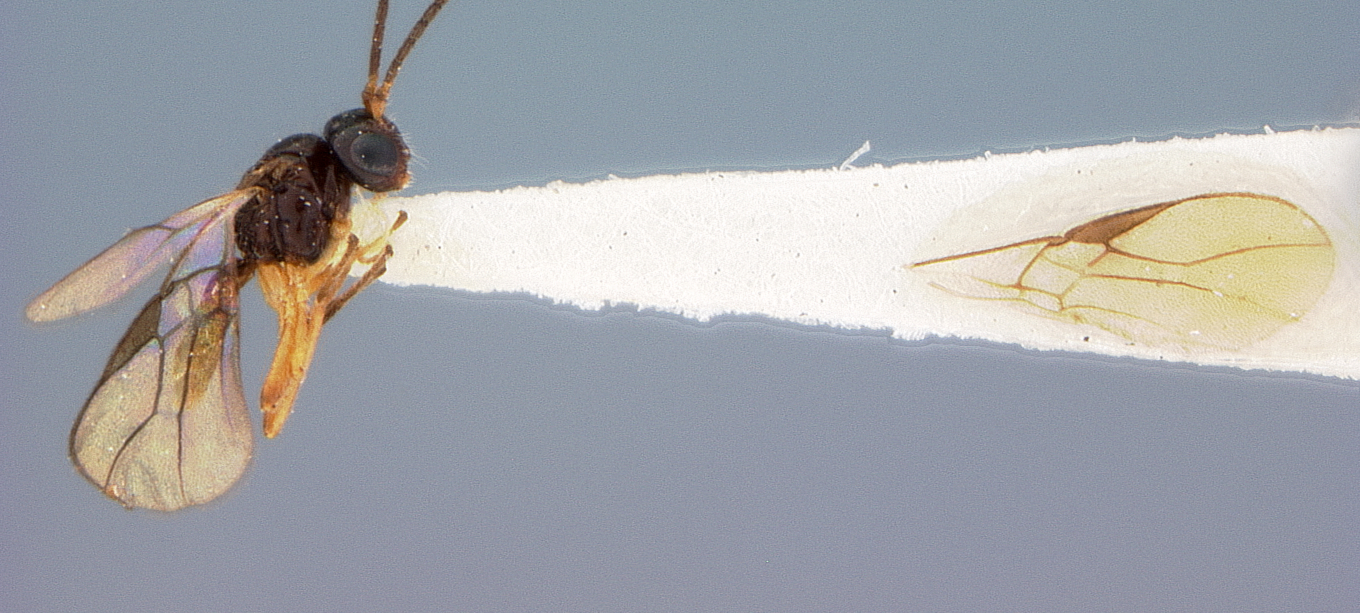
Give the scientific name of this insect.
Opius townsendi
